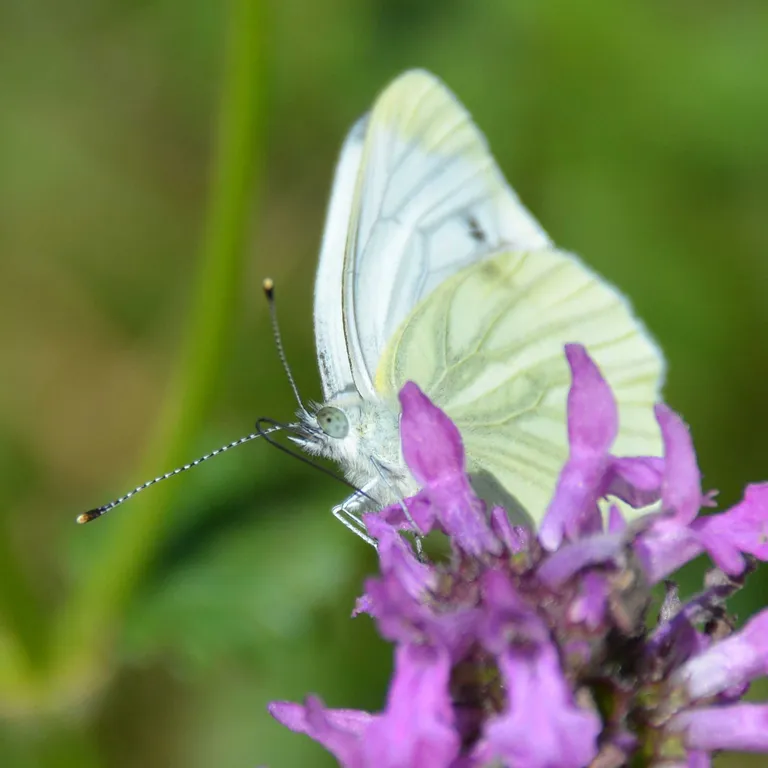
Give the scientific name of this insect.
Pieris napi
